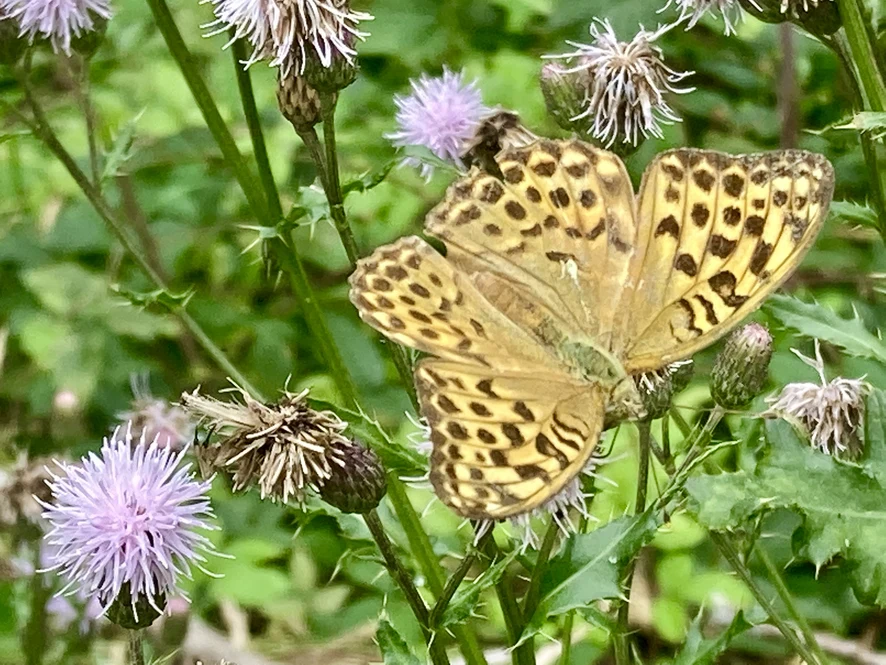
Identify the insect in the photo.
Argynnis paphia
